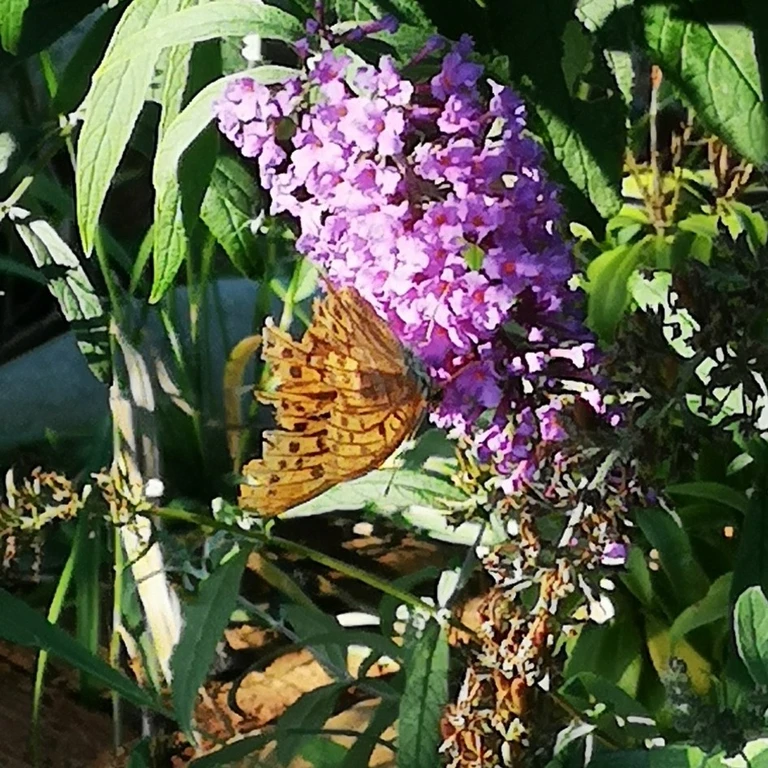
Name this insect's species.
Argynnis paphia
